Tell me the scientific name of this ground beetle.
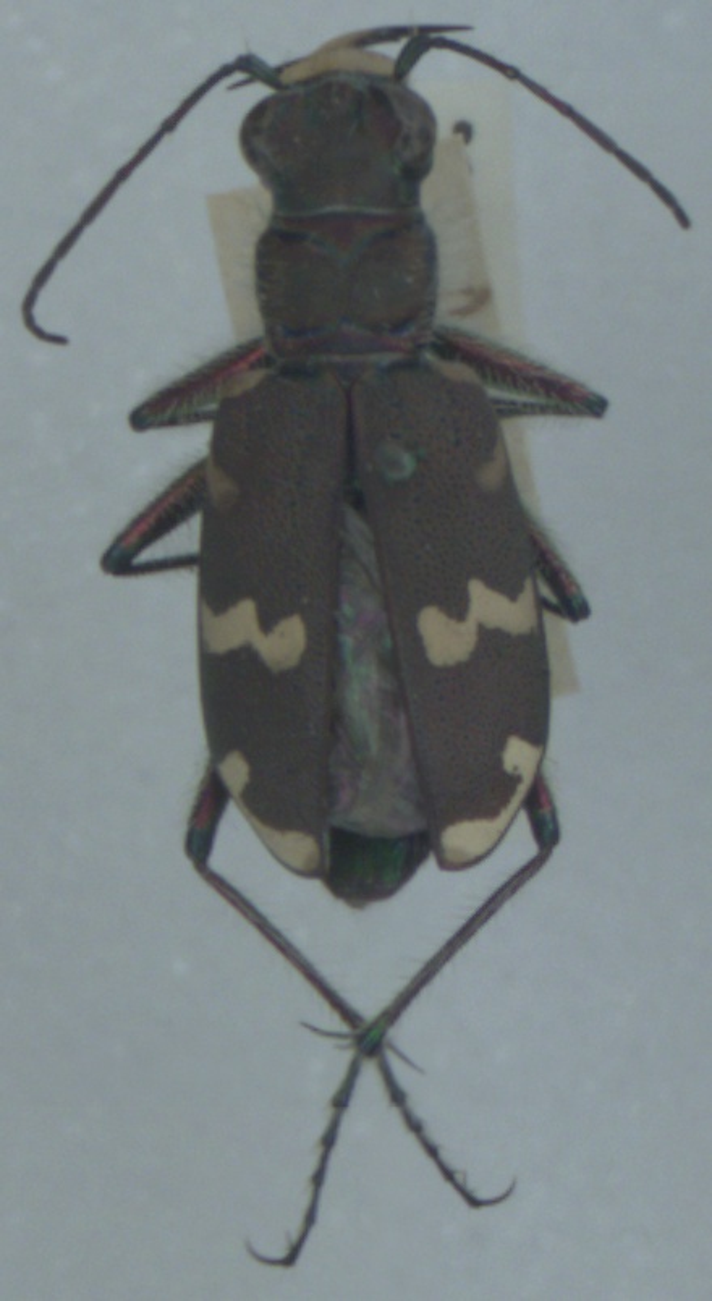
Cicindela hybrida
